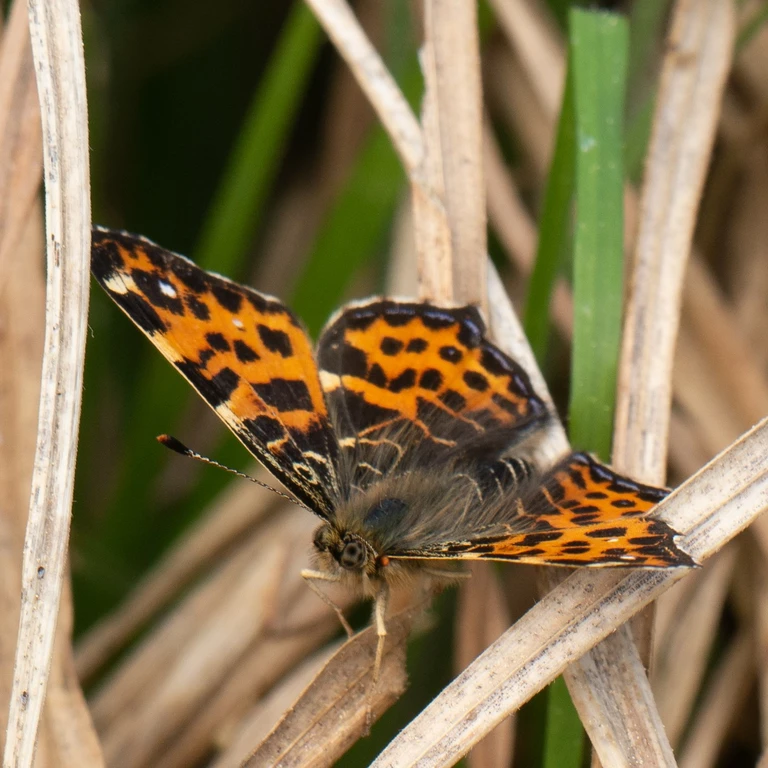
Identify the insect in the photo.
Araschnia levana
